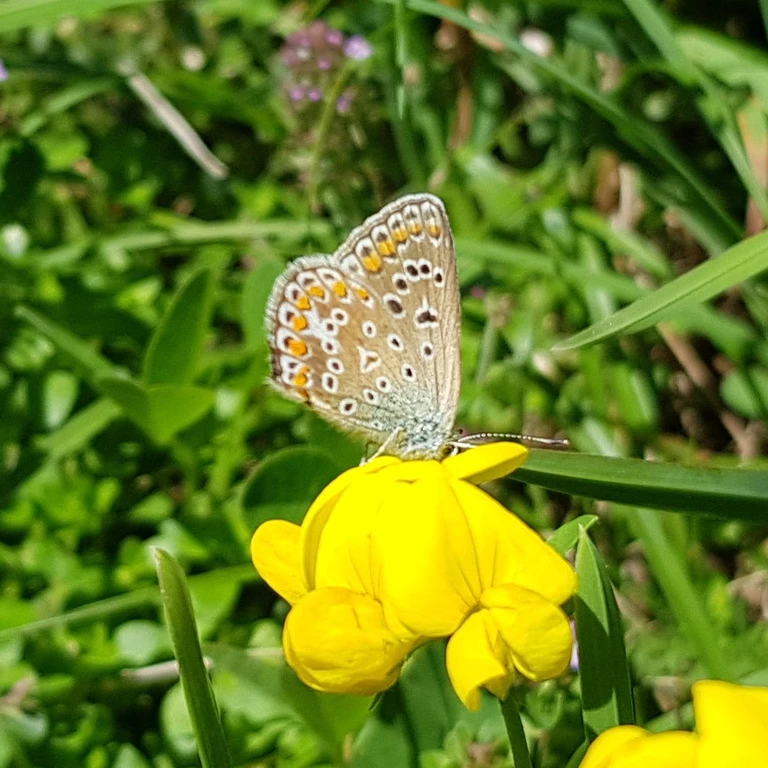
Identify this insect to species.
Polyommatus icarus
